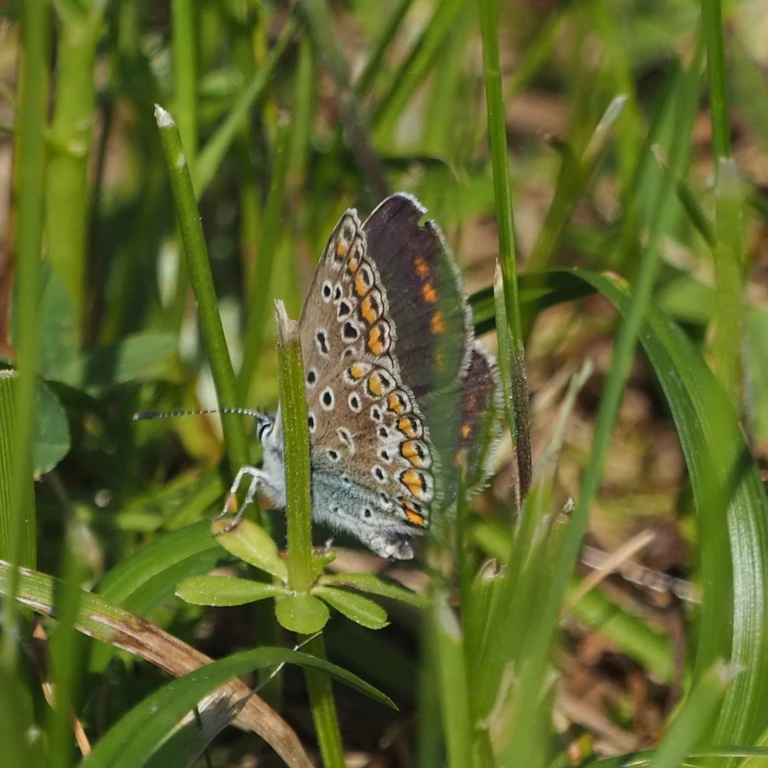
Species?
Polyommatus icarus
